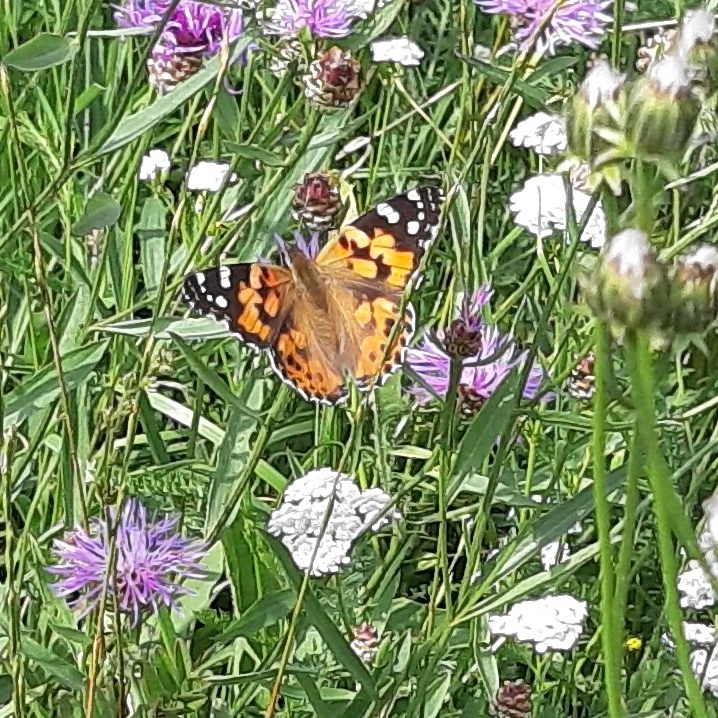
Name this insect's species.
Vanessa cardui
